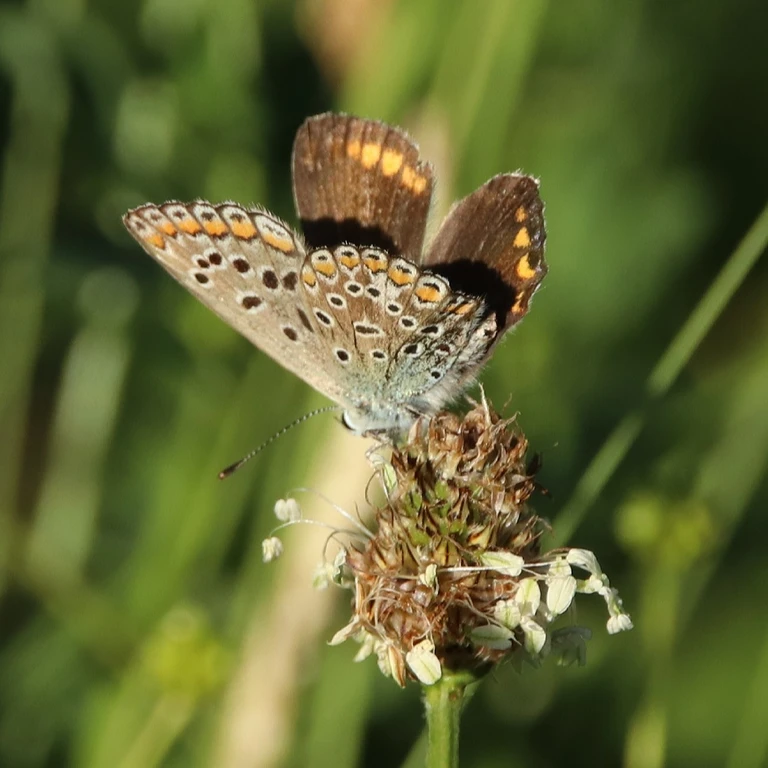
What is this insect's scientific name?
Polyommatus icarus
